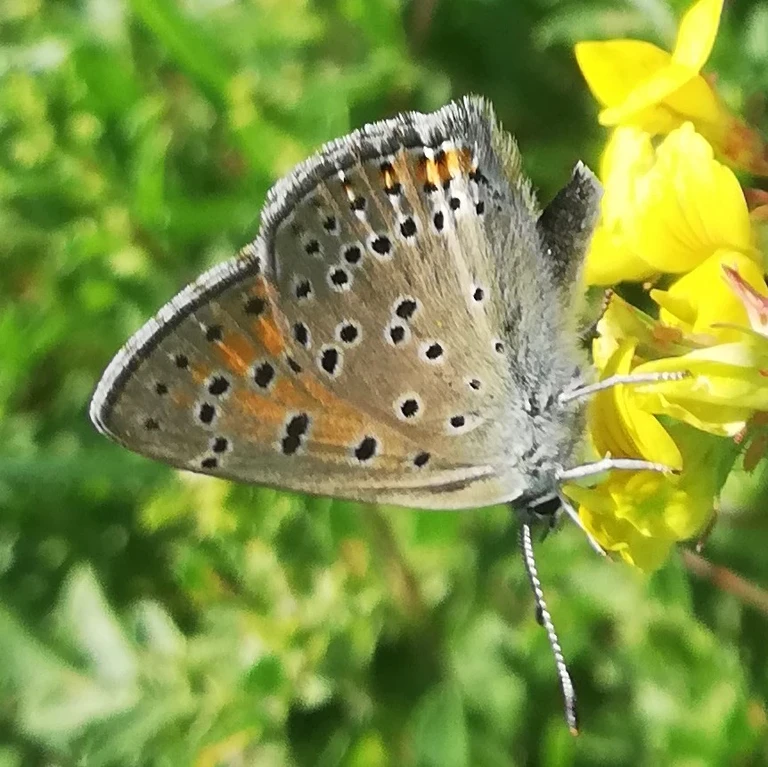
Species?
Lycaena hippothoe (also Palaeochrysophanus hippothoe)
